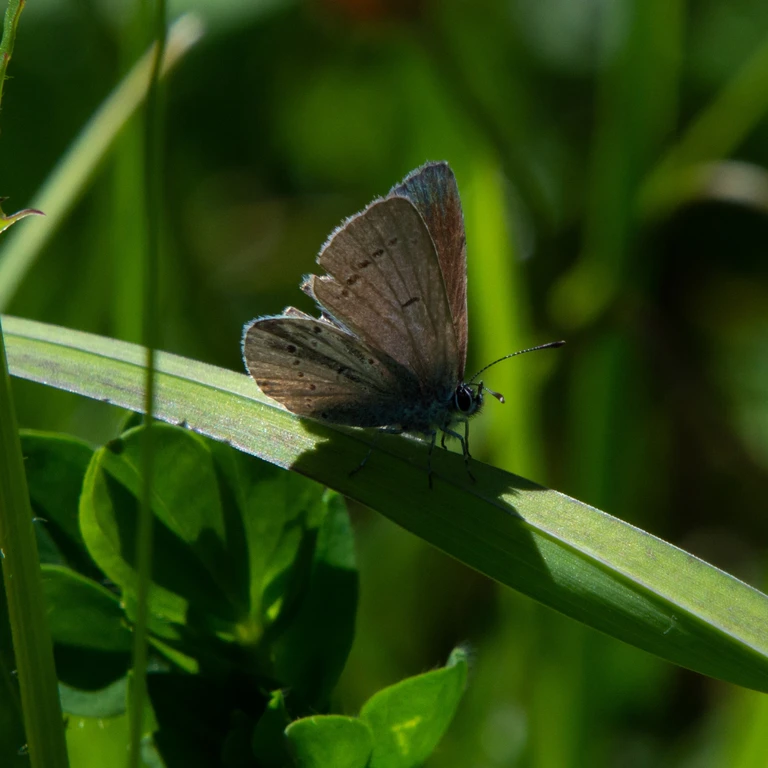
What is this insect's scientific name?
Cupido minimus
